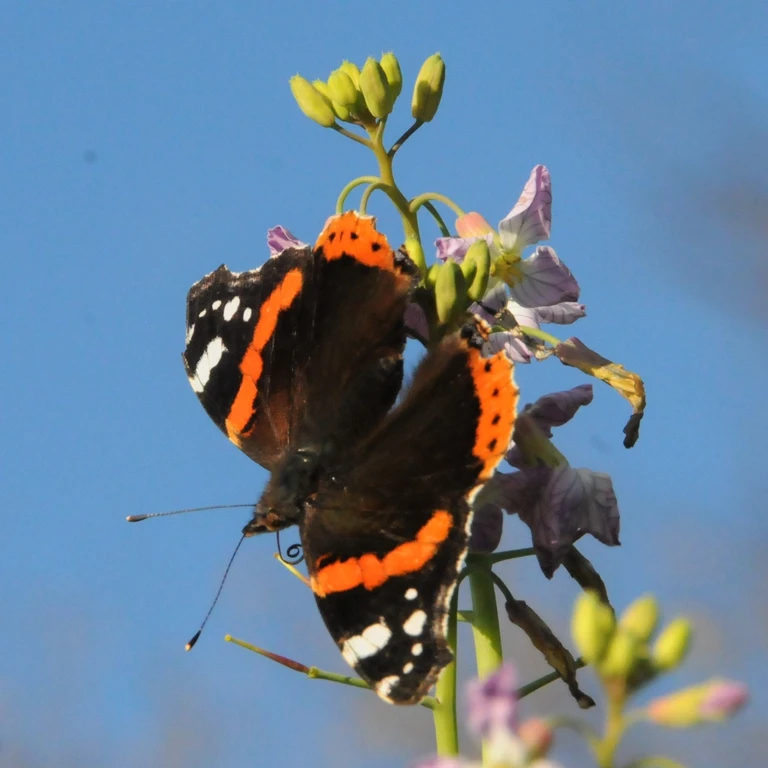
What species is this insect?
Vanessa atalanta
